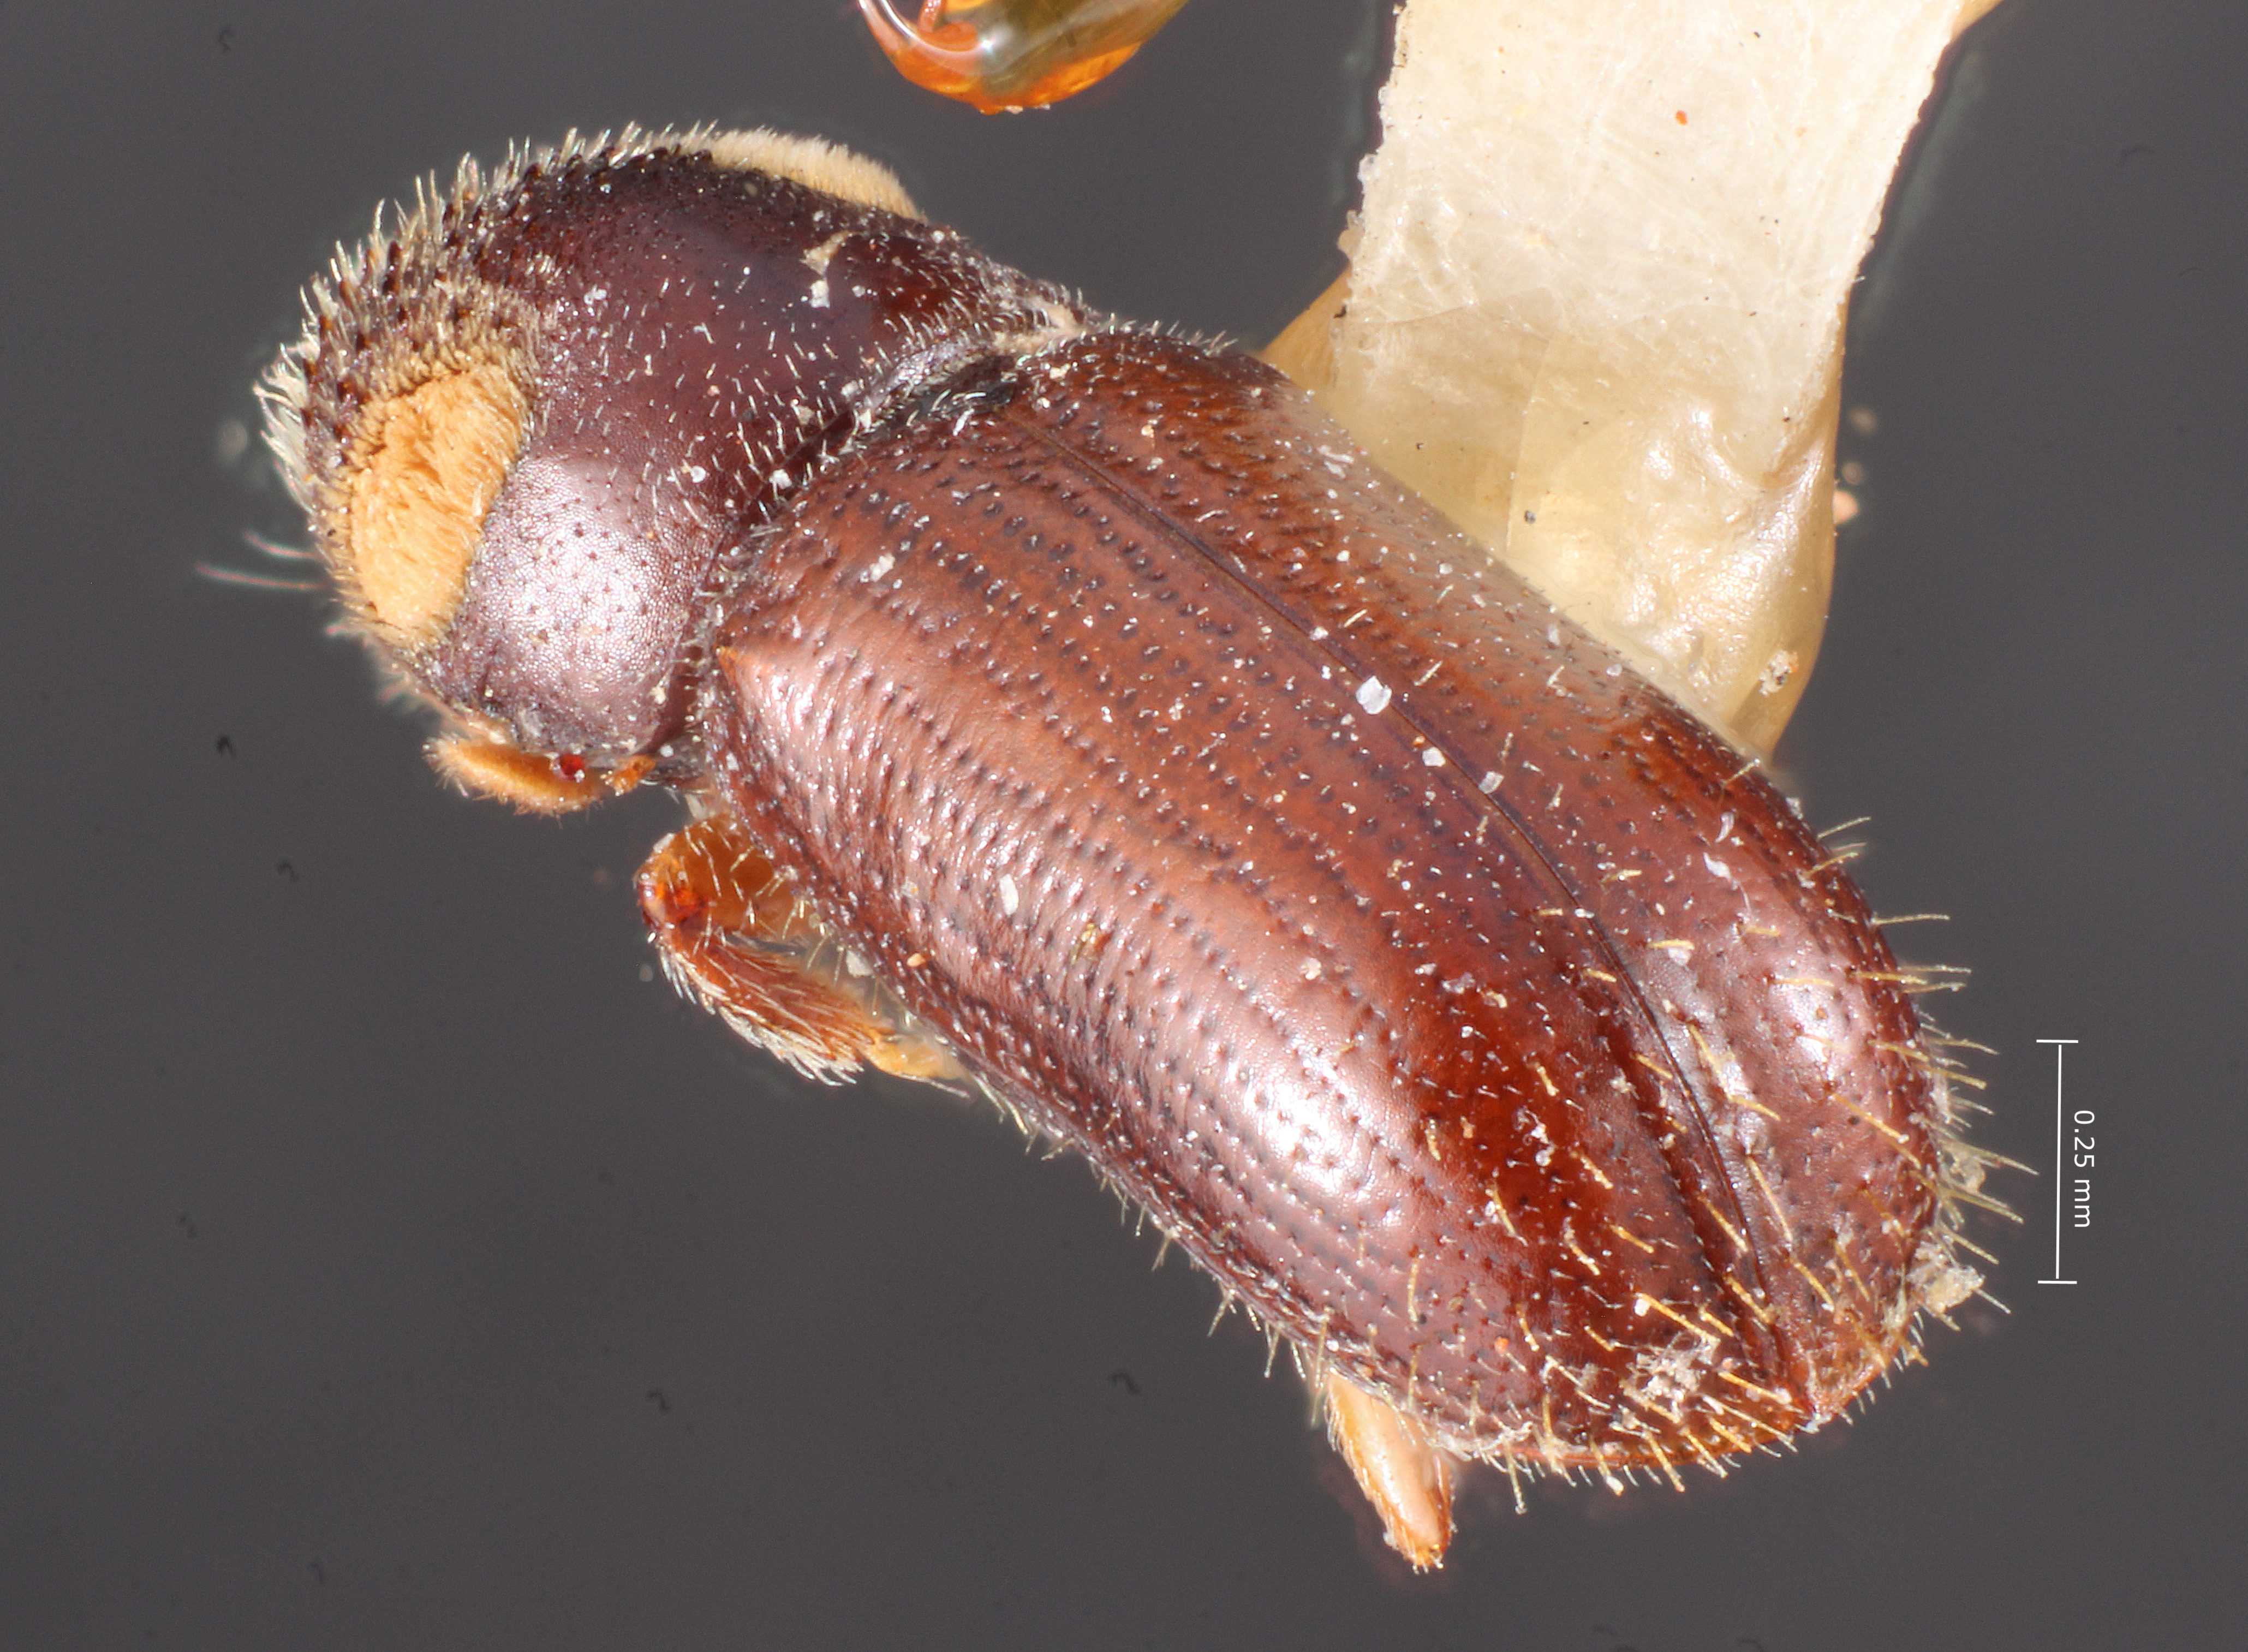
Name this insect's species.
Pityoborus tertius
